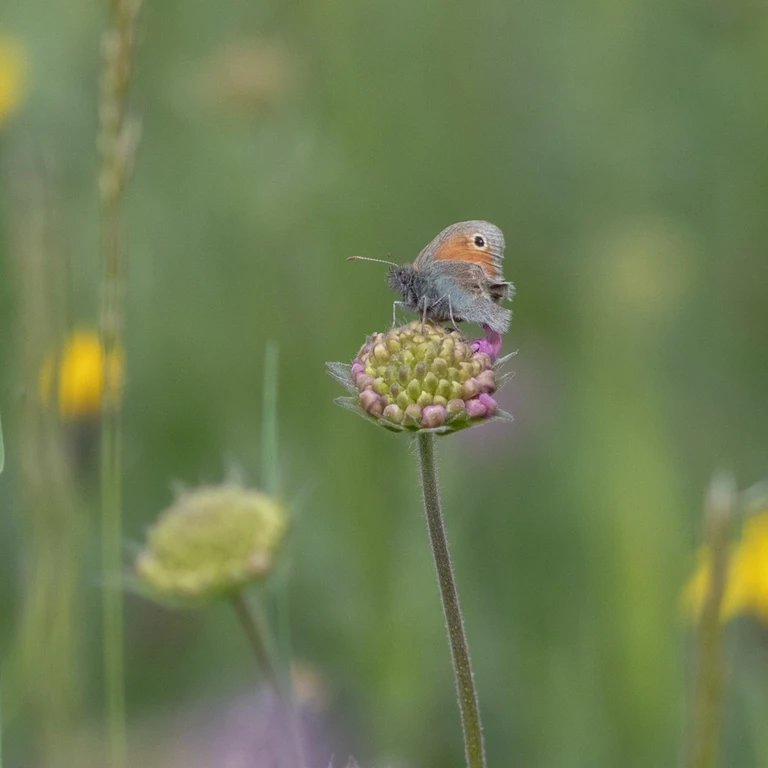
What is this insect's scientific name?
Coenonympha pamphilus
